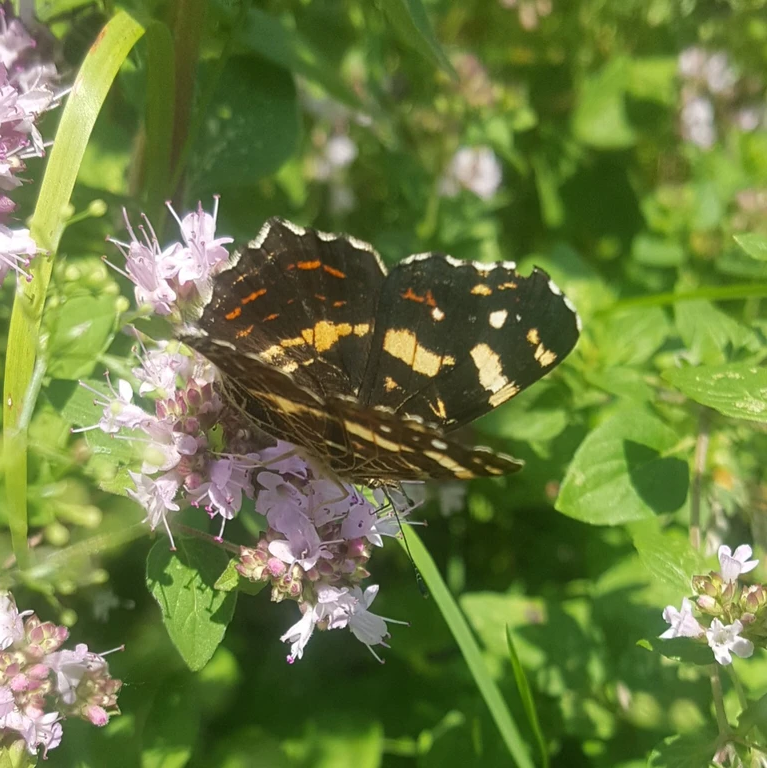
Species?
Araschnia levana
